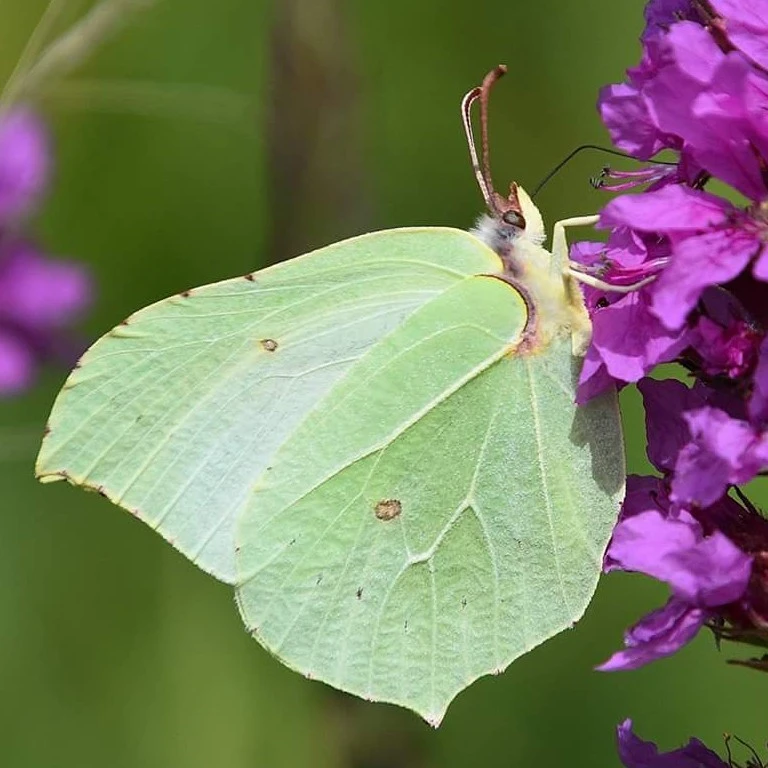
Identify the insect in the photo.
Gonepteryx rhamni
